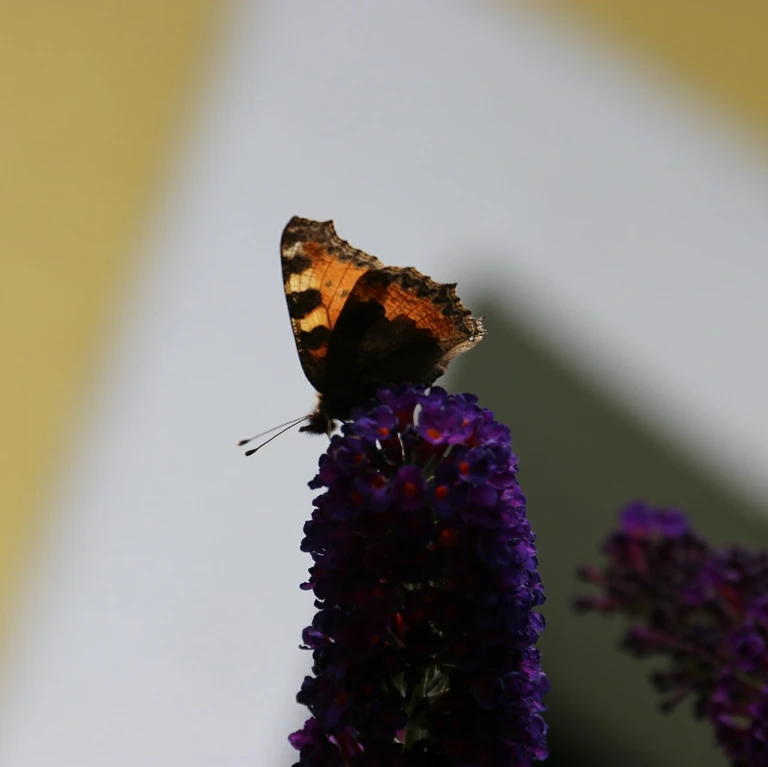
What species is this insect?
Aglais urticae
